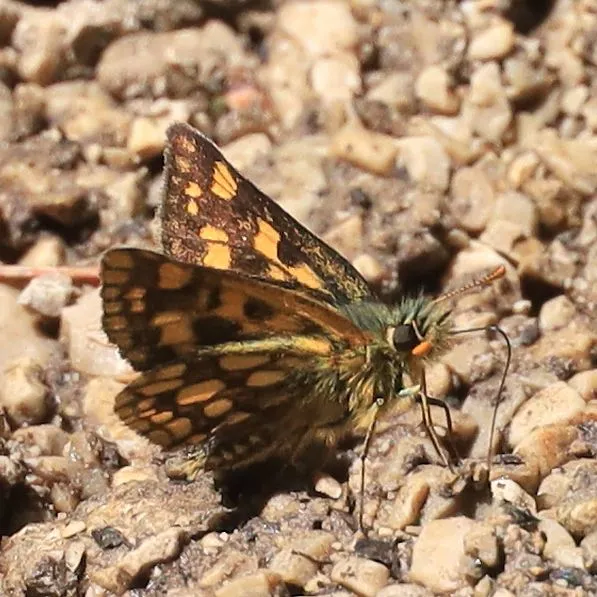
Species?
Carterocephalus palaemon
